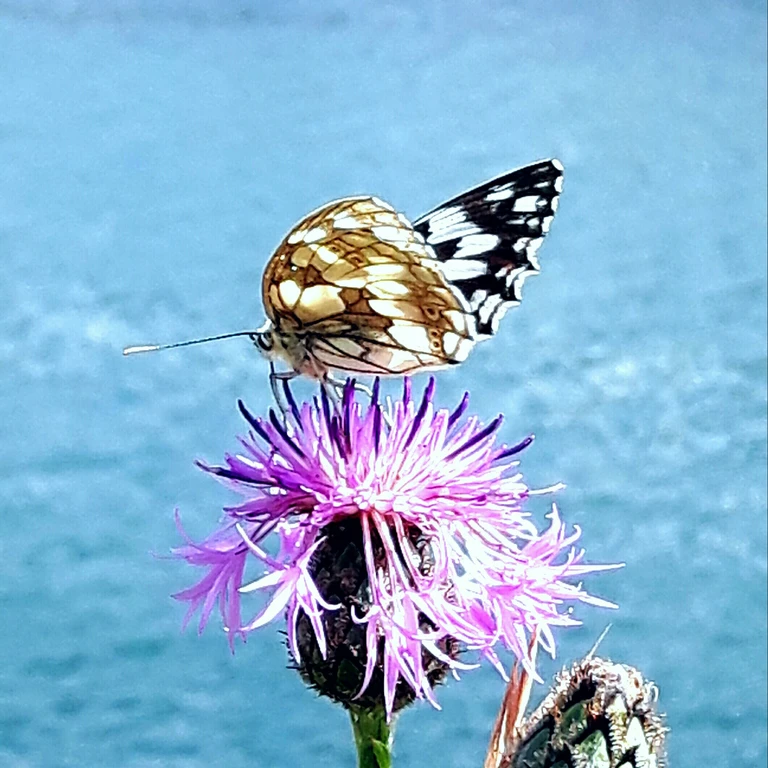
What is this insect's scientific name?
Melanargia galathea
